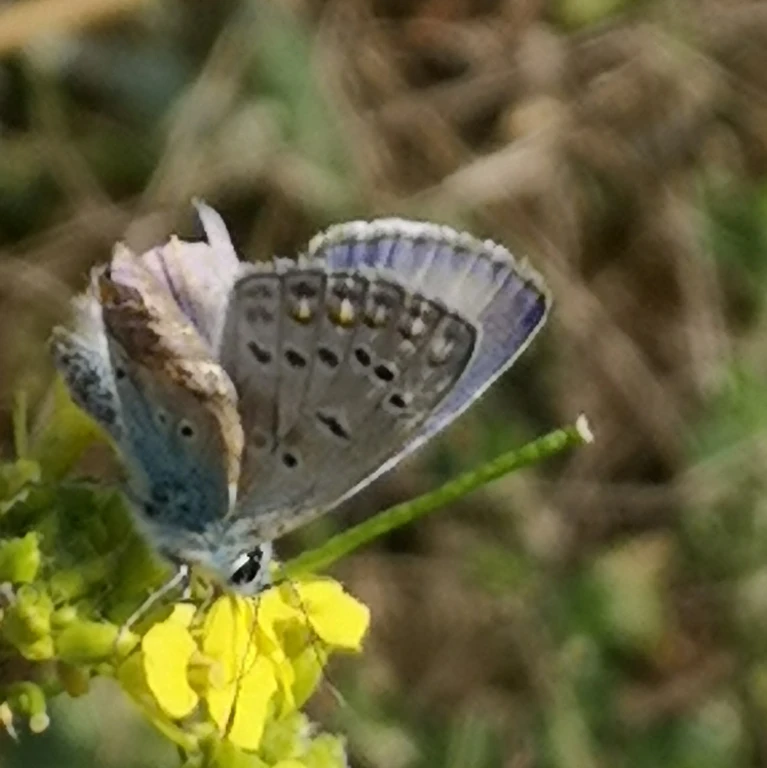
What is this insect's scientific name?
Polyommatus icarus
